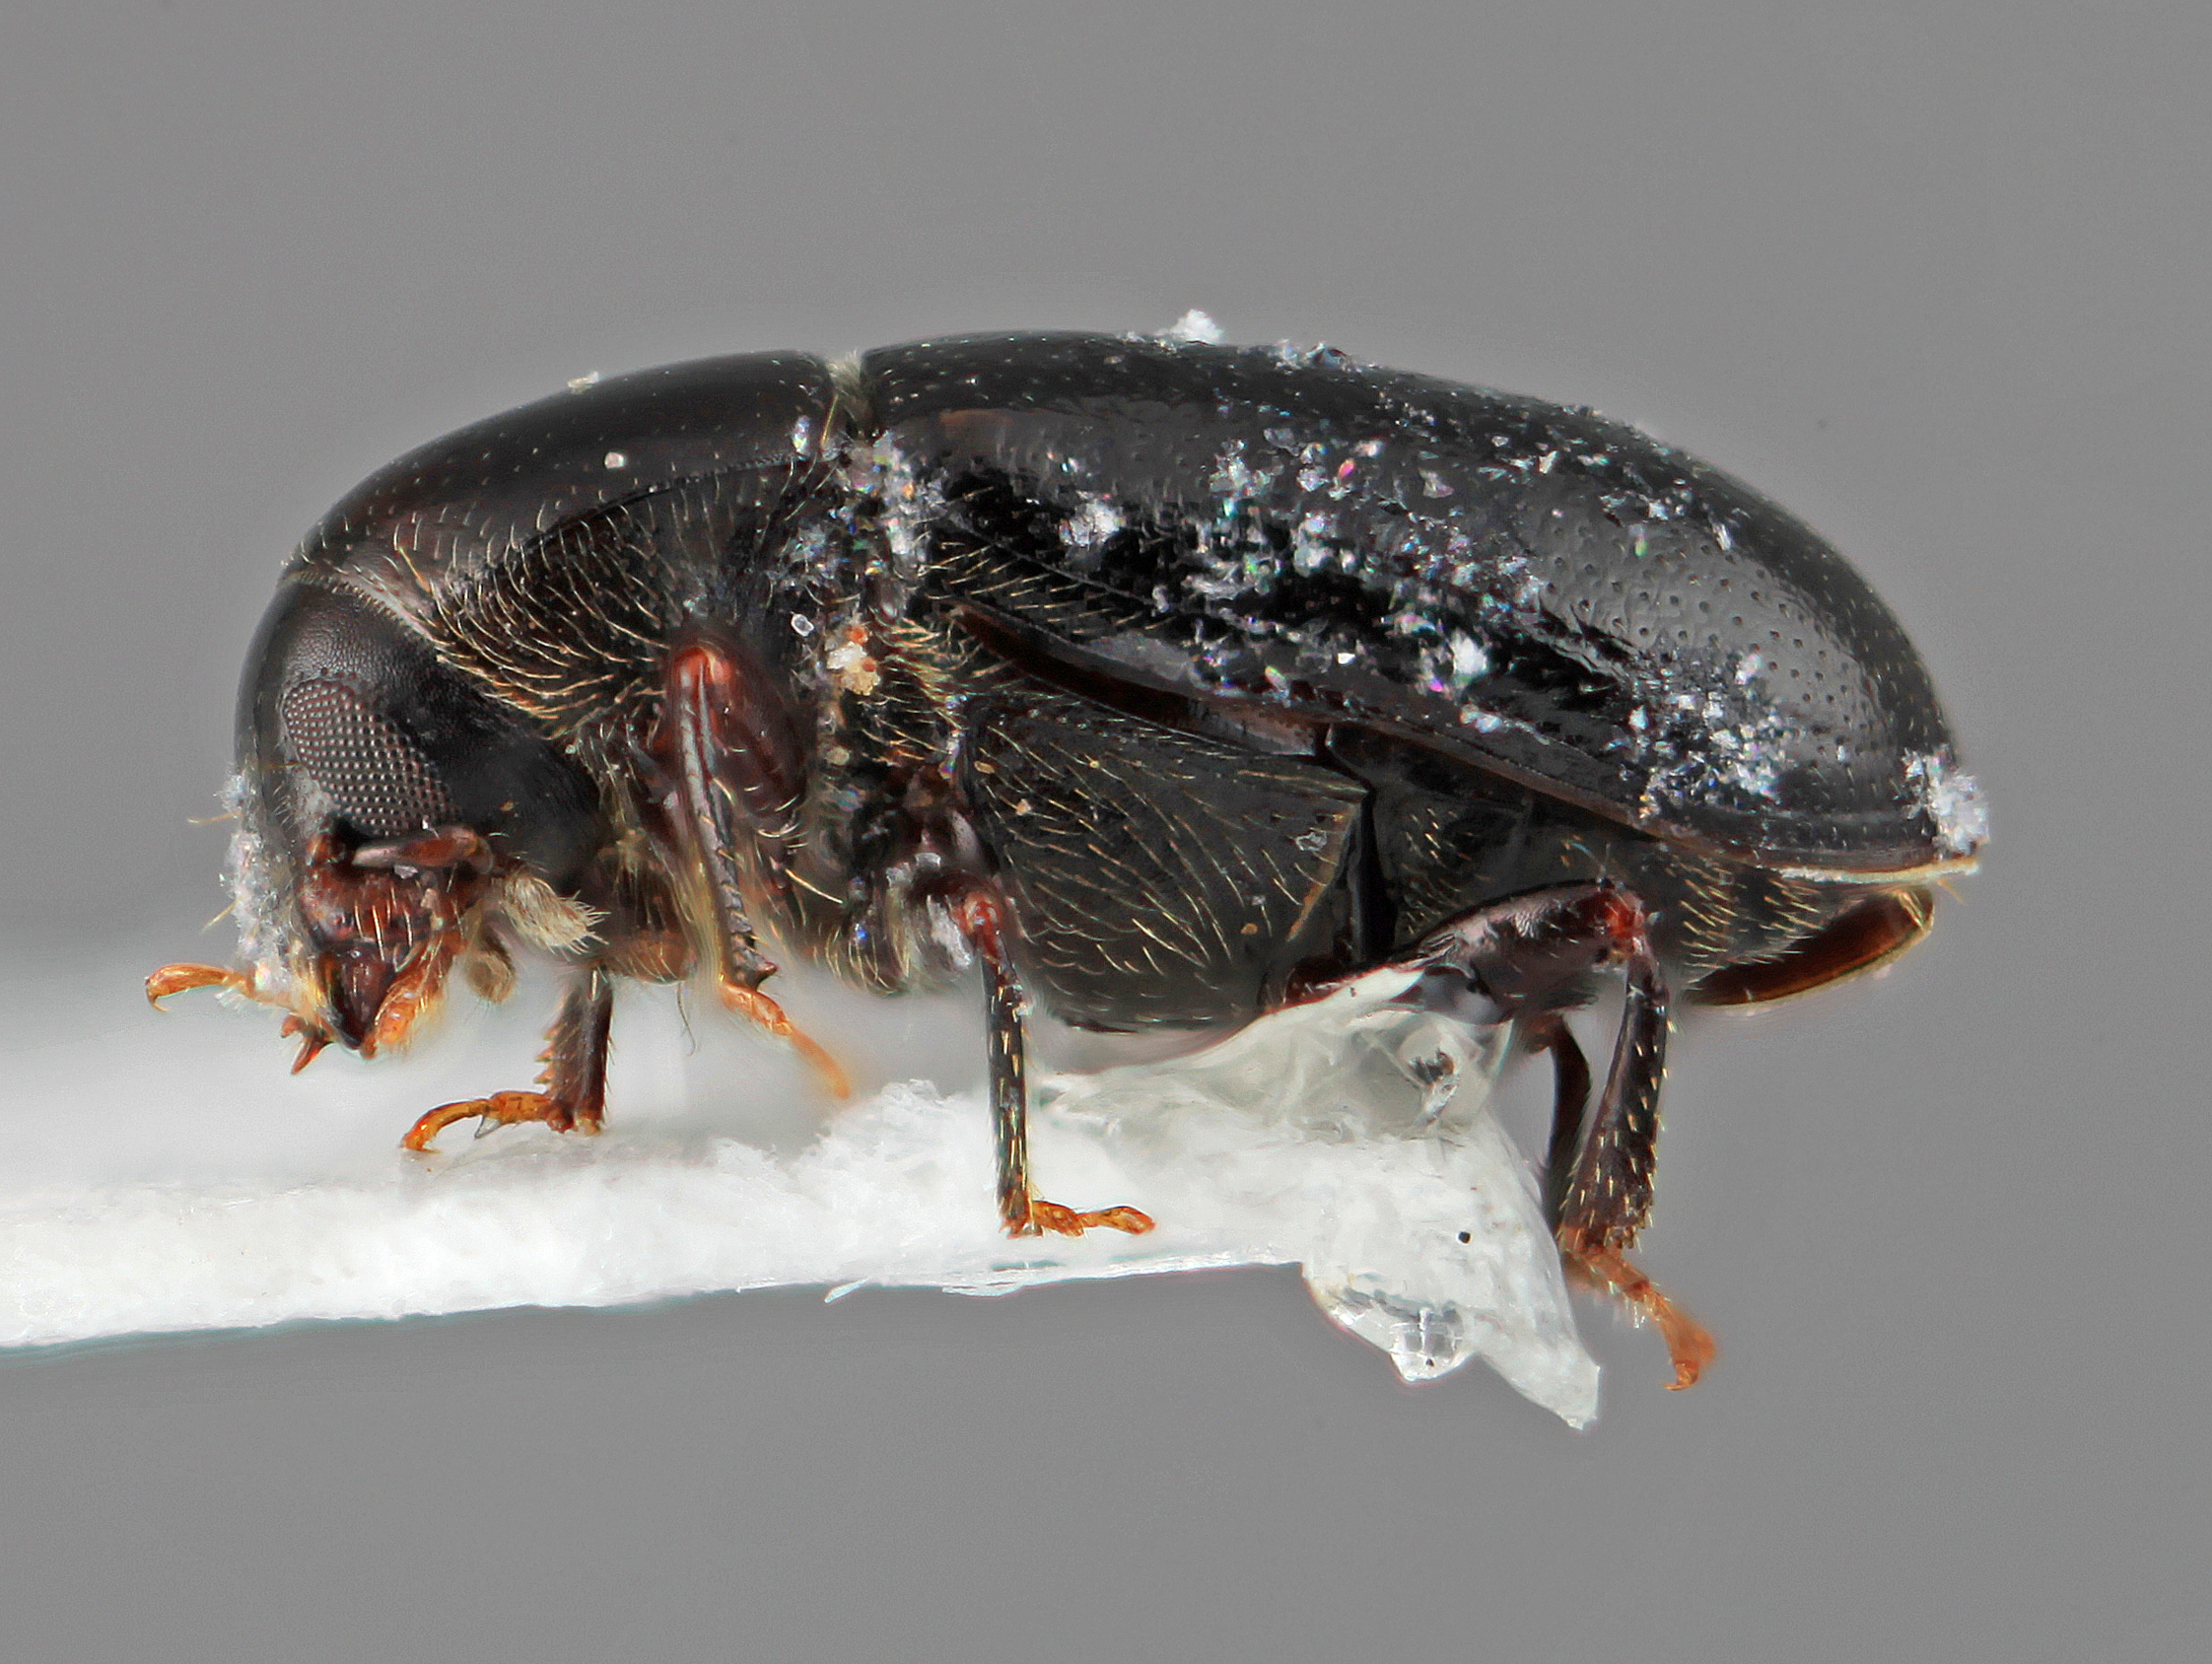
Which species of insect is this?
Scolytodes ageratina
